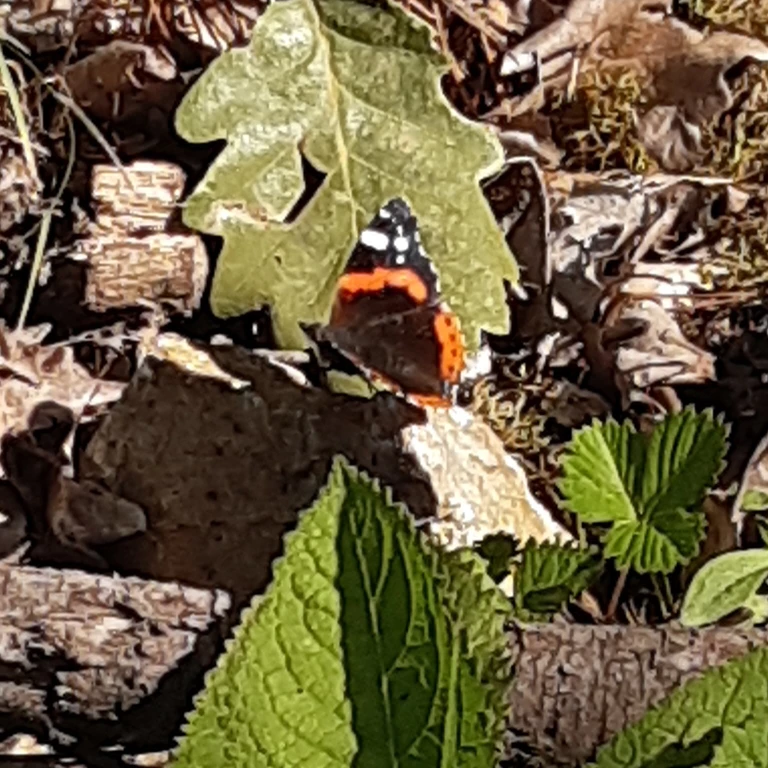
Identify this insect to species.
Vanessa atalanta
